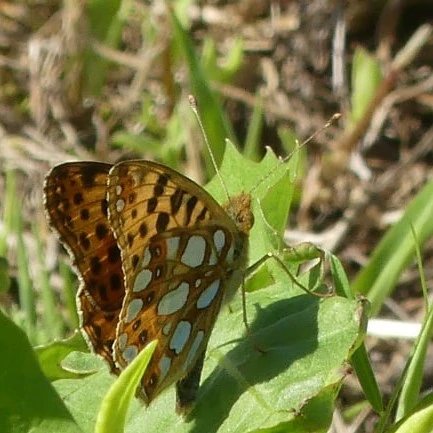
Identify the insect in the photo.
Issoria lathonia
